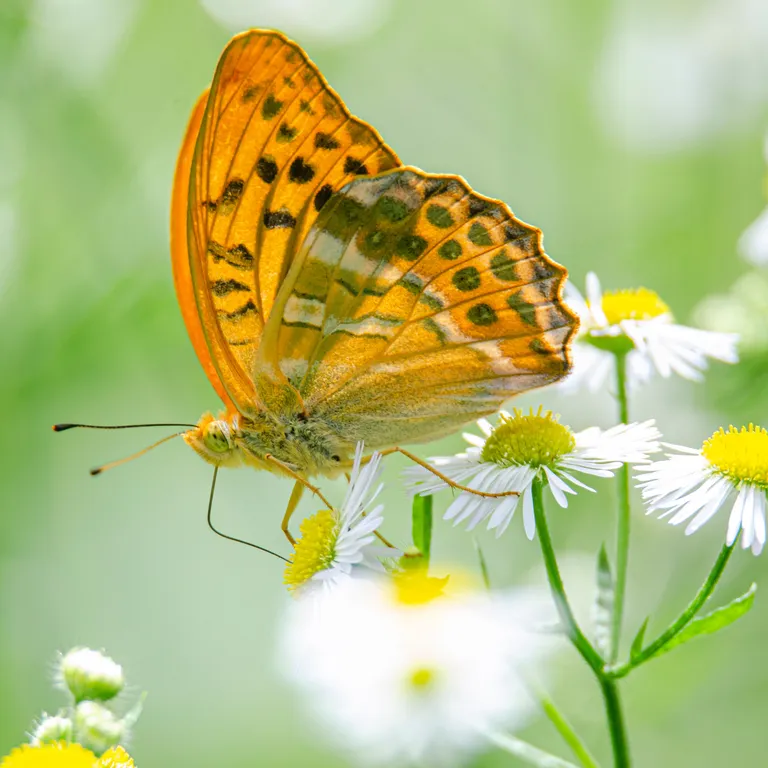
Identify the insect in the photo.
Argynnis paphia
